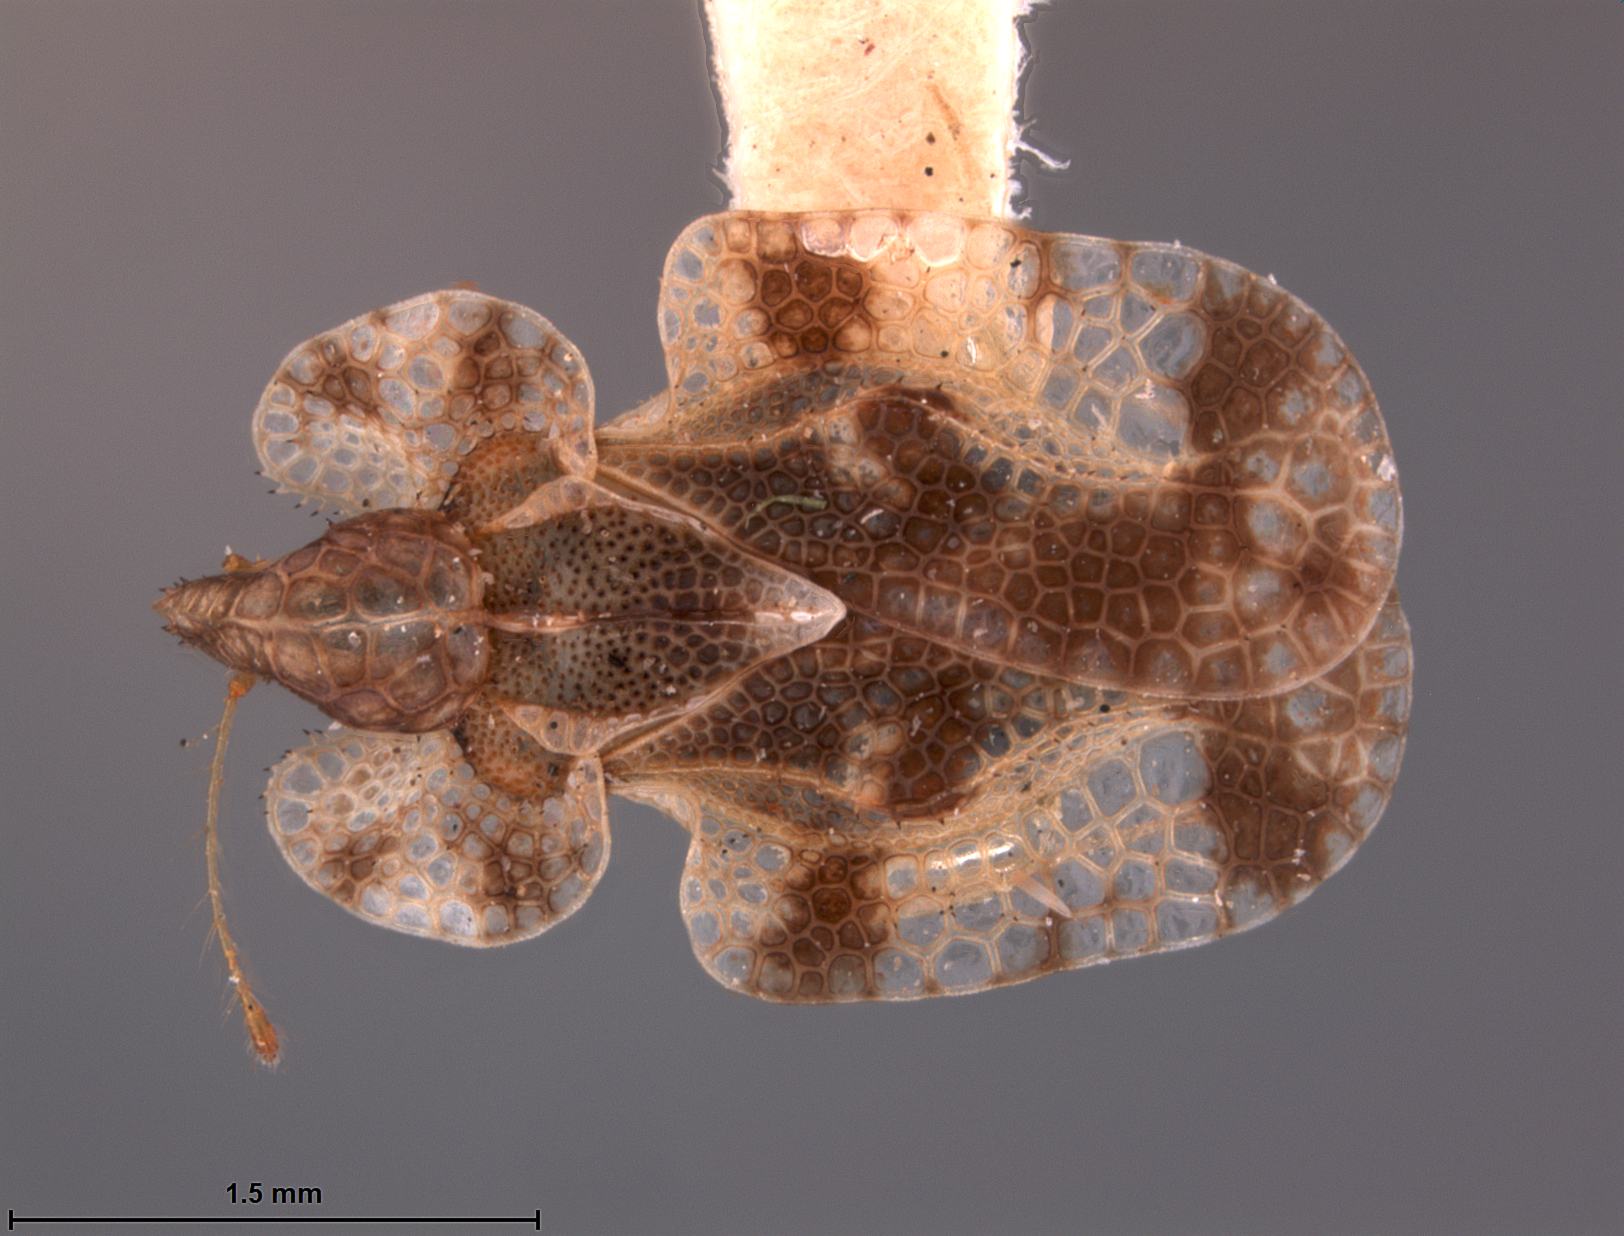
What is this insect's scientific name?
Corythucha montivaga
